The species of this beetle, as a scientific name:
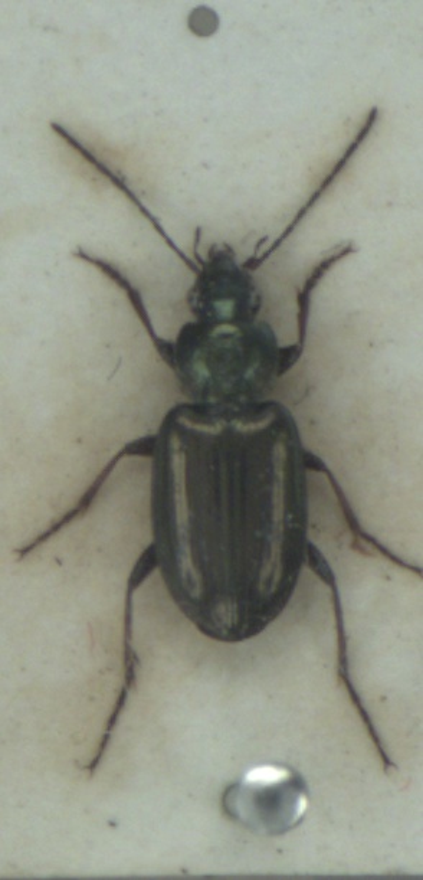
Agonum muelleri
